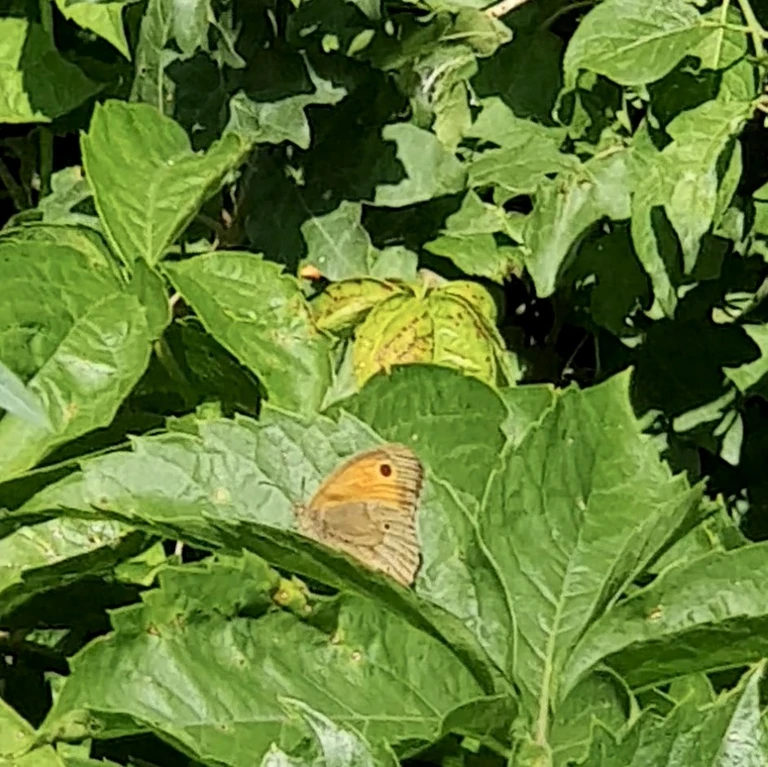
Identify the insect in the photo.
Maniola jurtina
